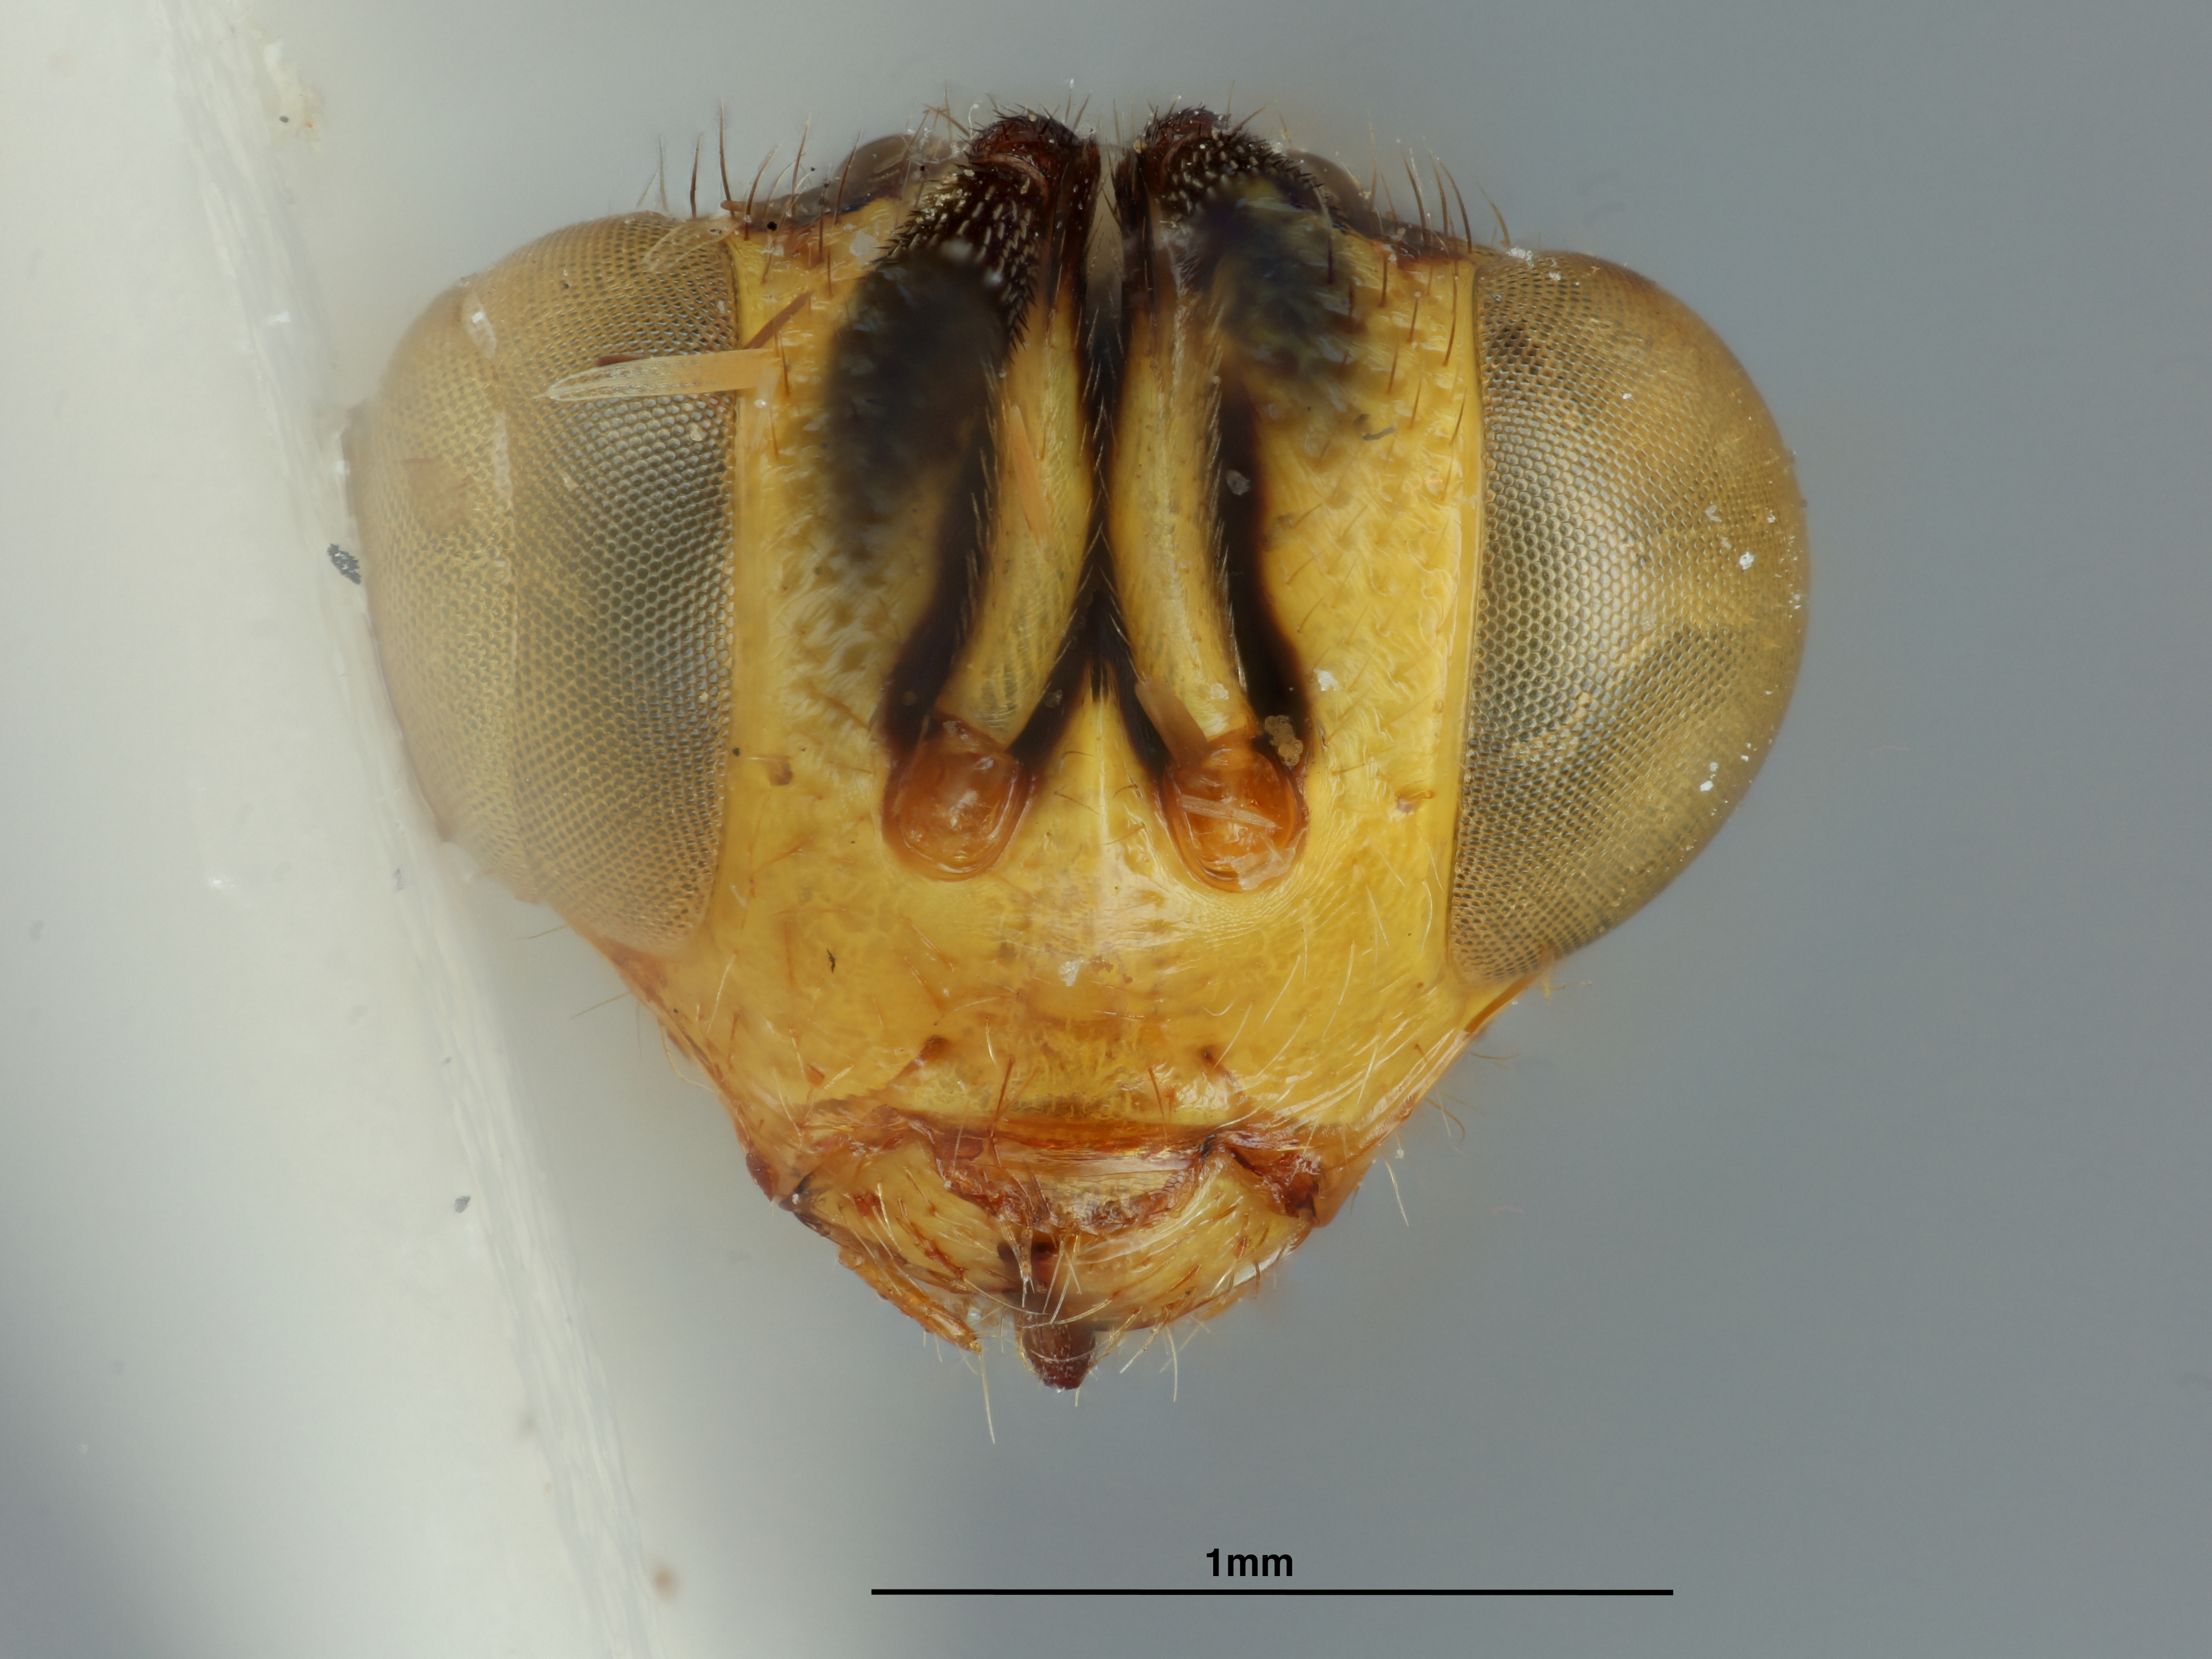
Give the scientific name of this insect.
Smicra montana
